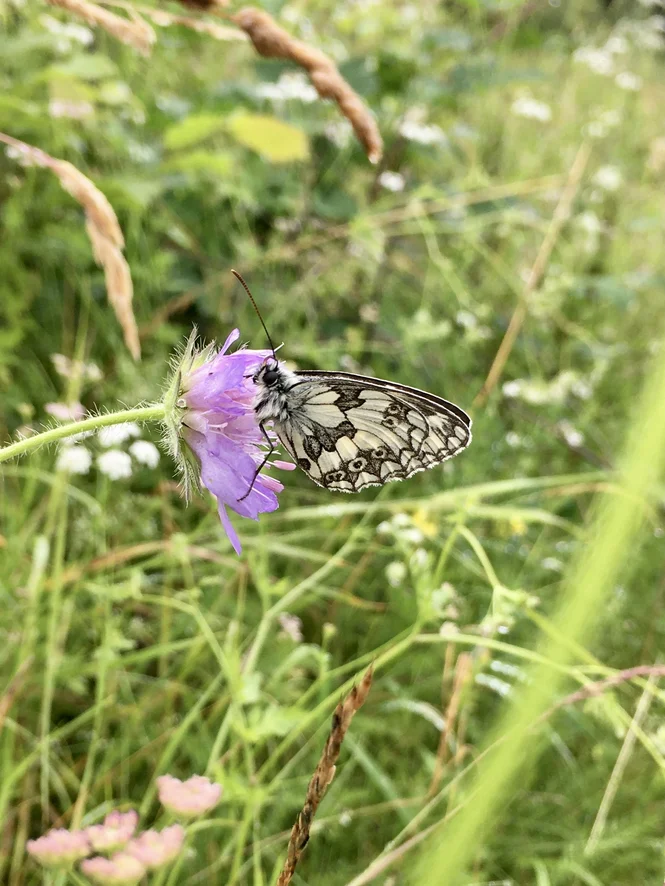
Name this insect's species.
Melanargia galathea
